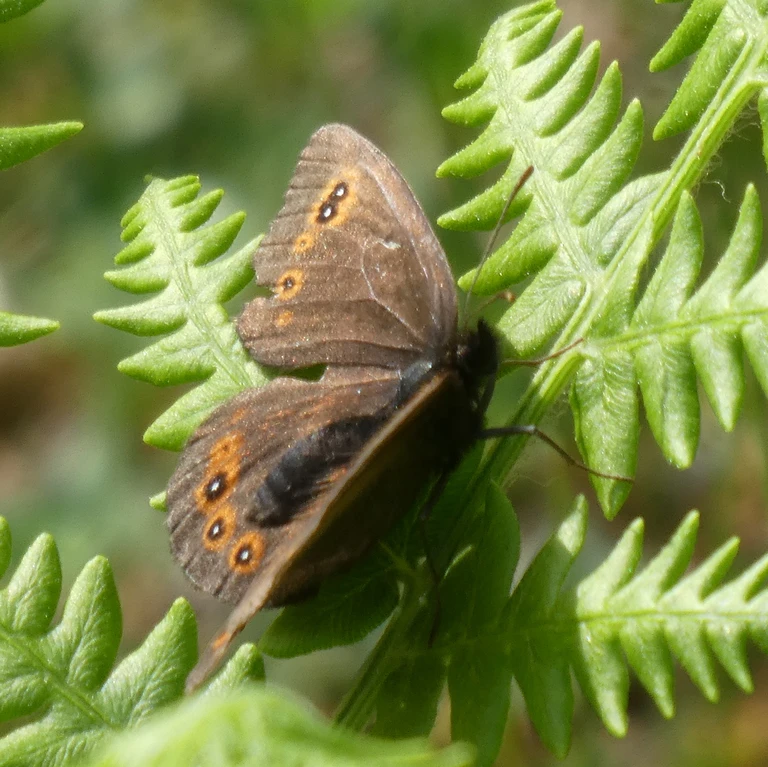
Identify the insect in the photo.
Erebia medusa
